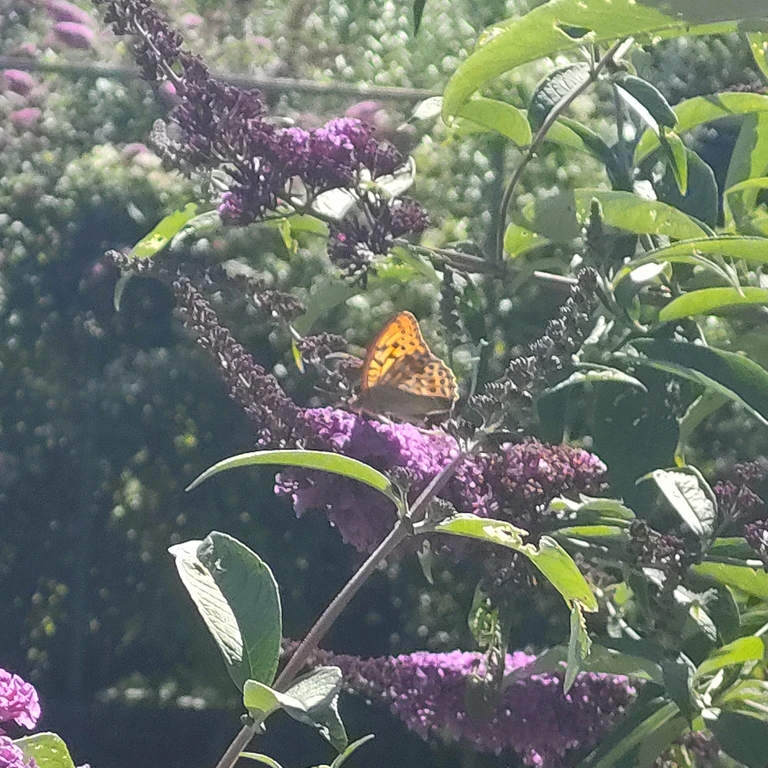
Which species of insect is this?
Argynnis paphia
